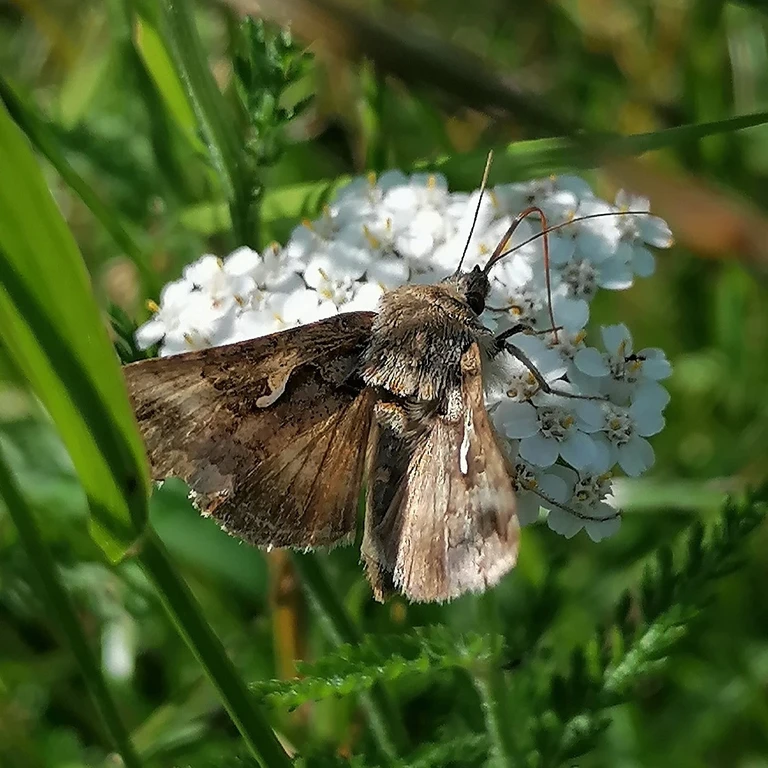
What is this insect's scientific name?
Autographa gamma
